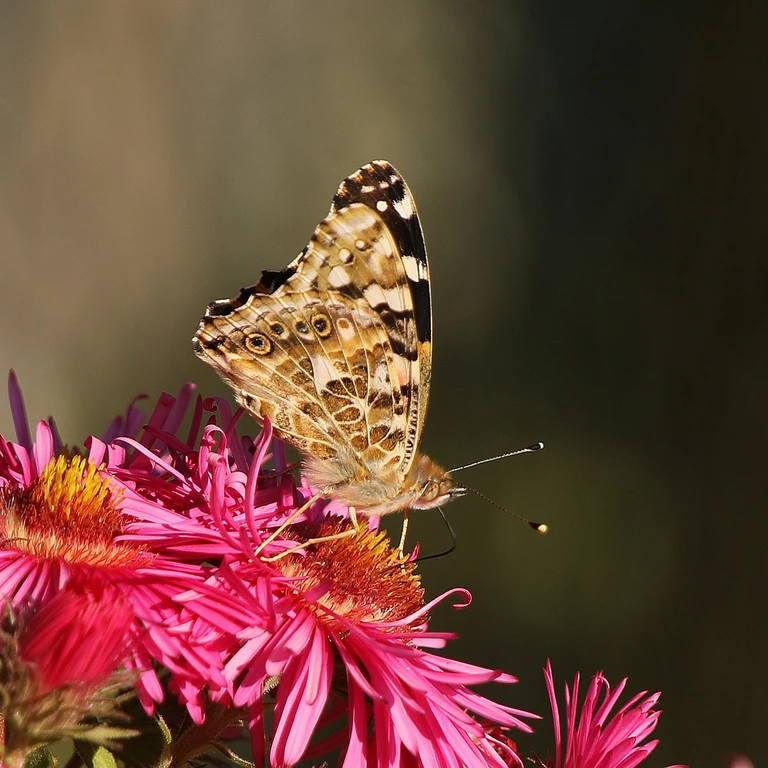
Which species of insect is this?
Vanessa cardui
